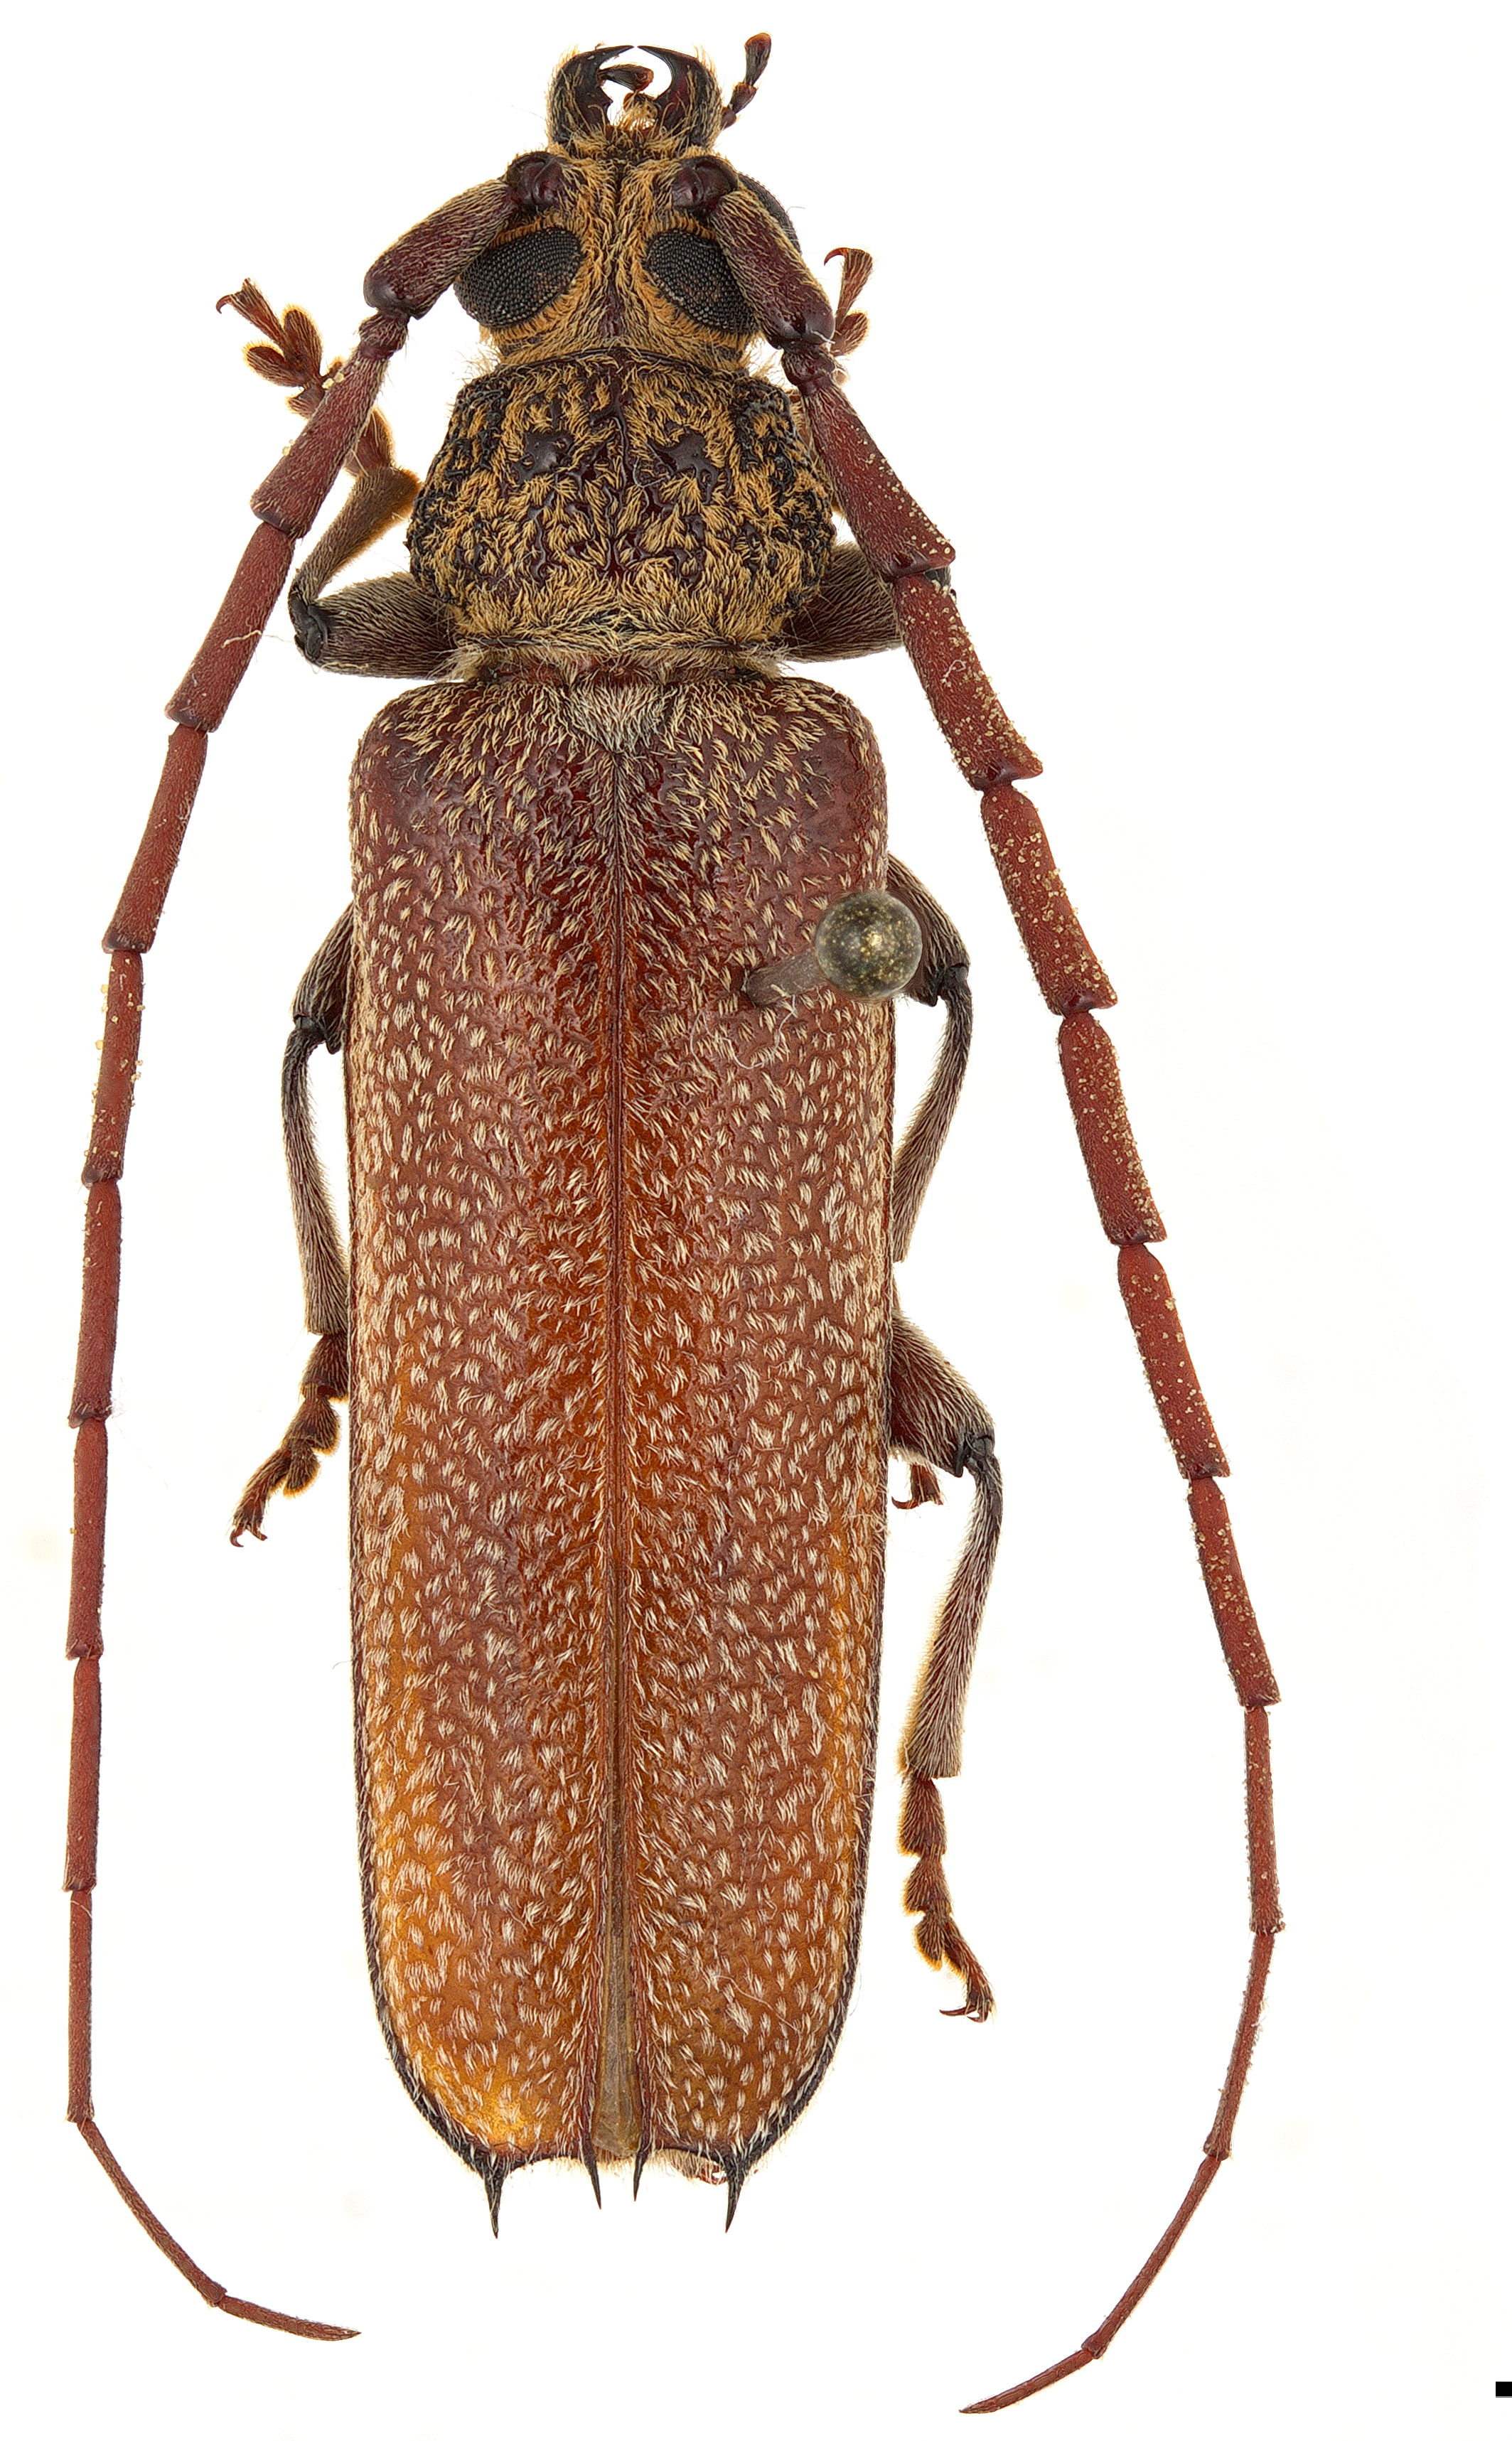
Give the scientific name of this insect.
Praxithea derourei
